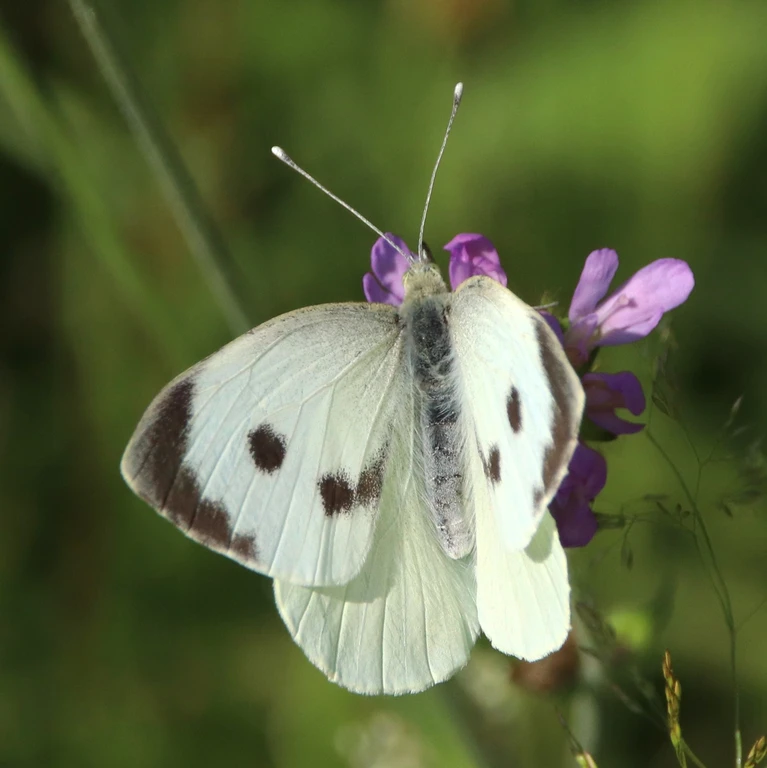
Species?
Pieris brassicae
